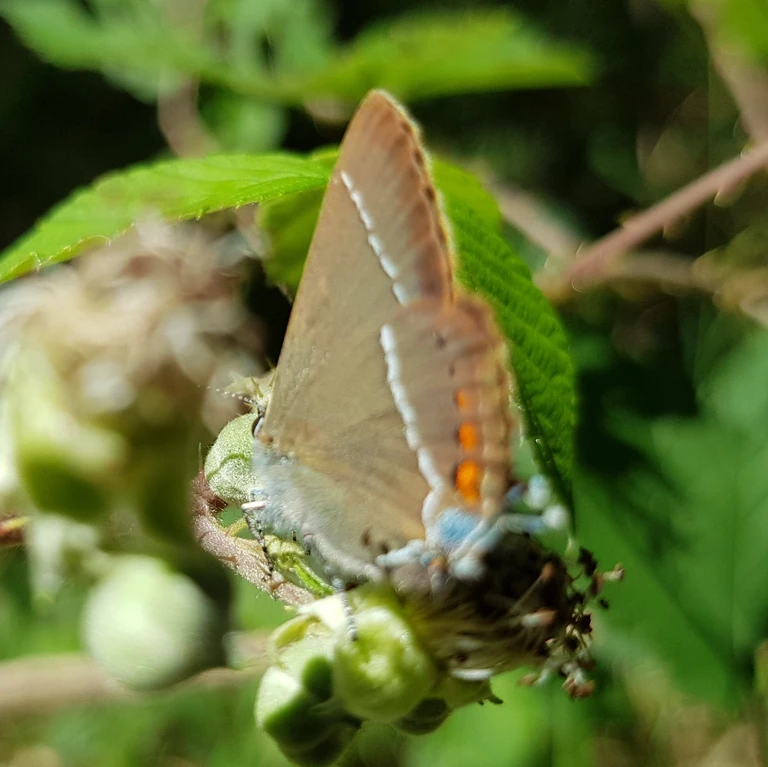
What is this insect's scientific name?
Satyrium spini (also Tuttiola spini)
